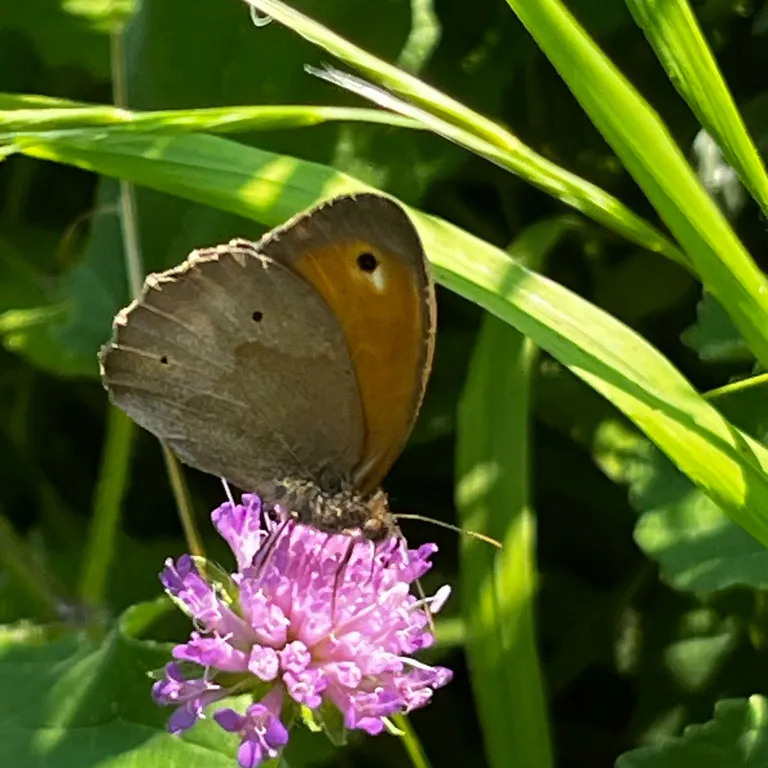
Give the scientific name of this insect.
Maniola jurtina
